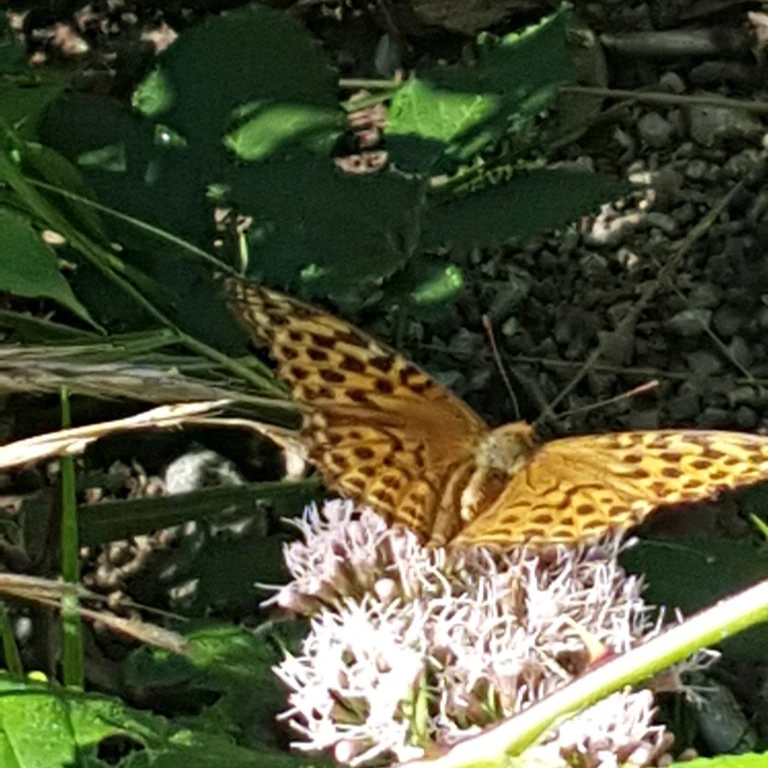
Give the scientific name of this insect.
Argynnis paphia
